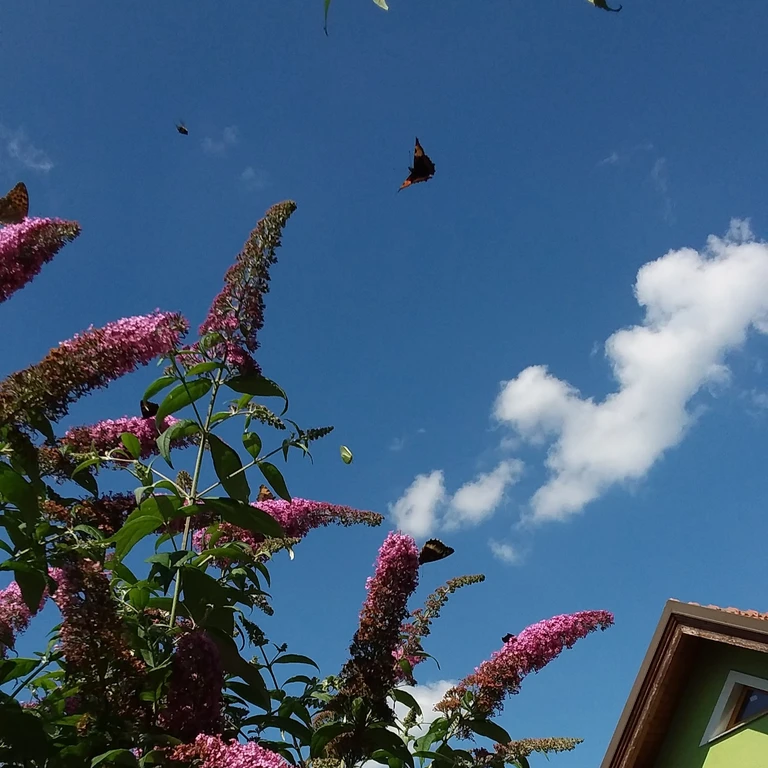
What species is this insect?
Aglais urticae
